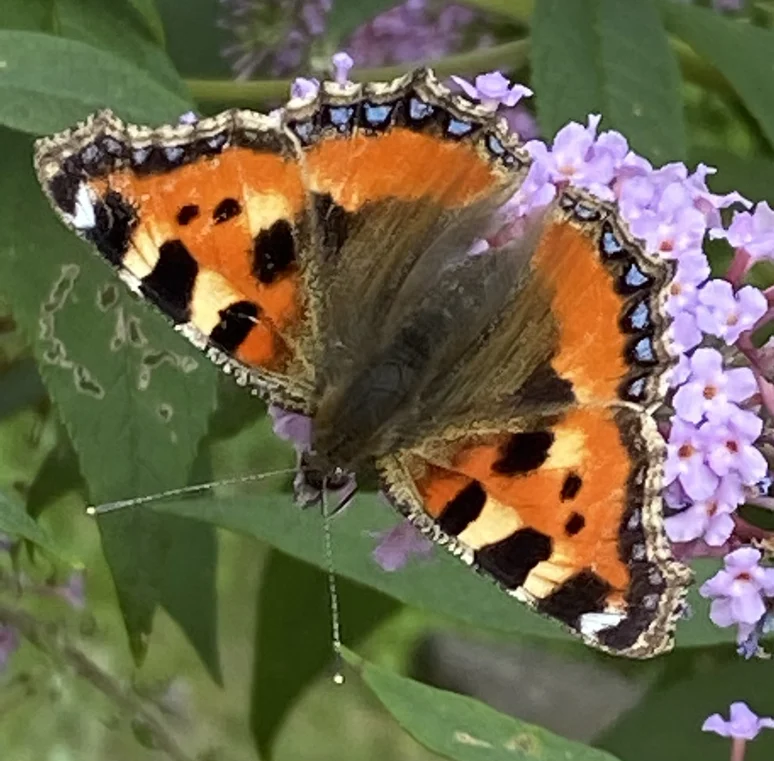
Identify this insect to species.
Aglais urticae
